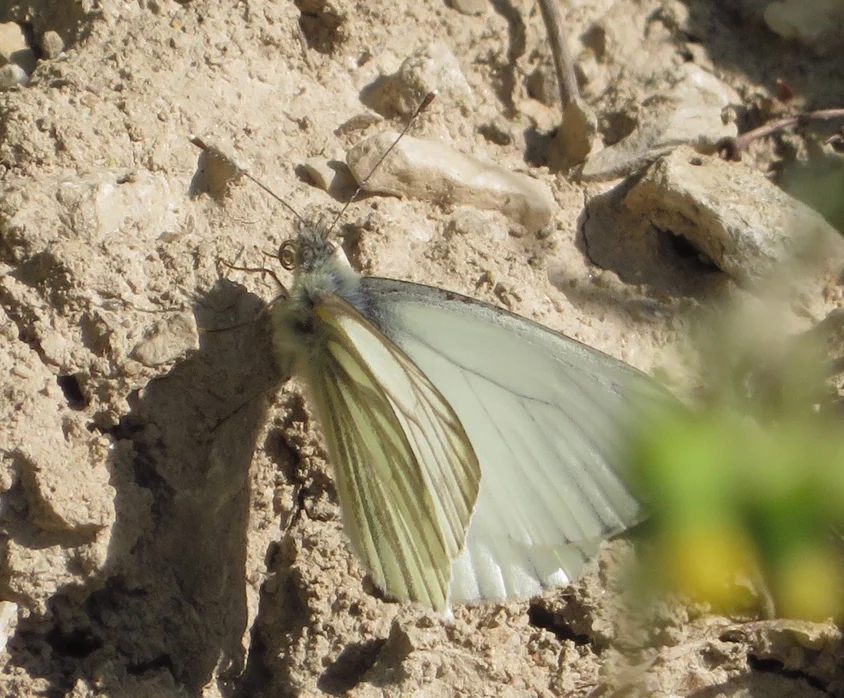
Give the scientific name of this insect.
Pieris napi
